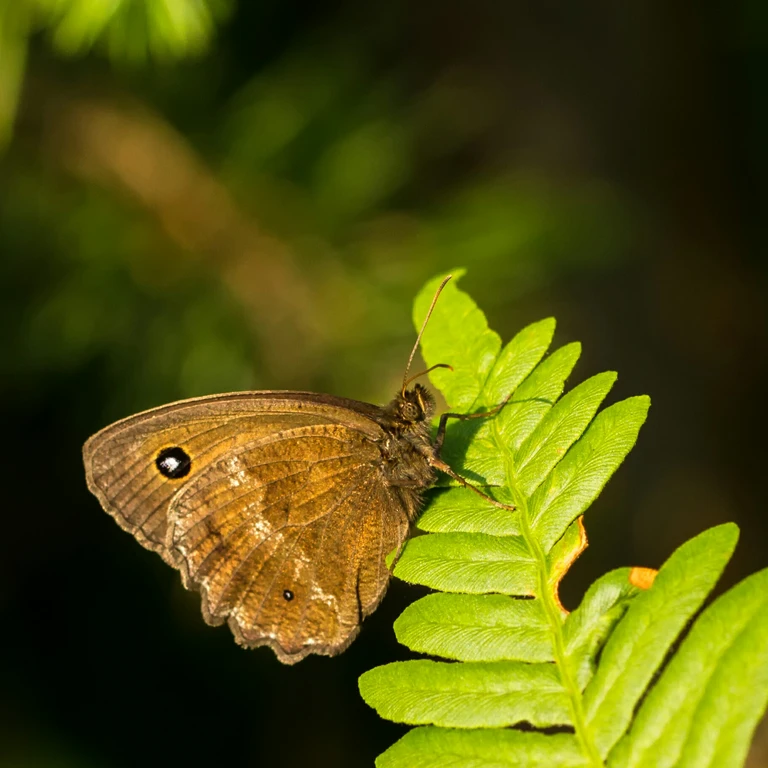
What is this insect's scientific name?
Minois dryas
